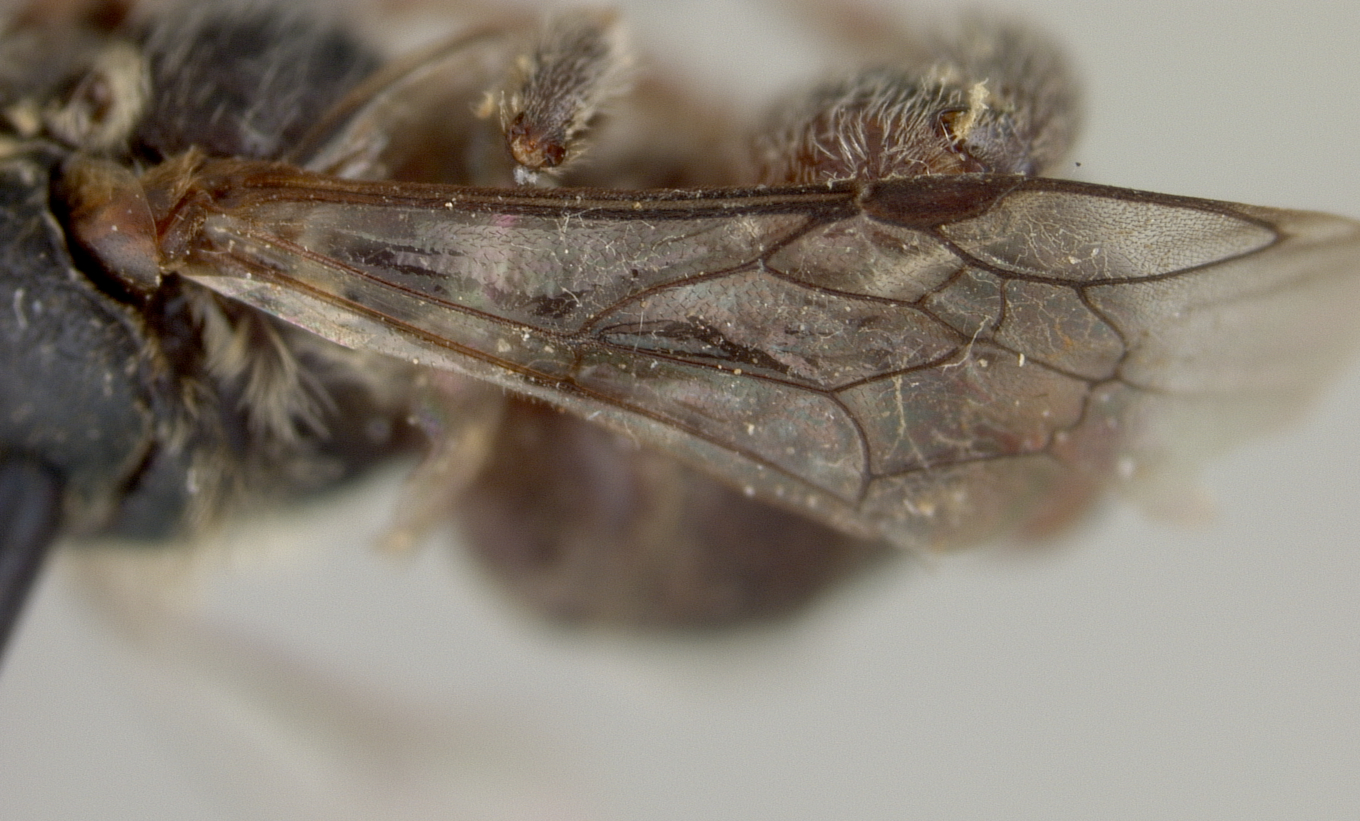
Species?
Leptergatis globulifera
